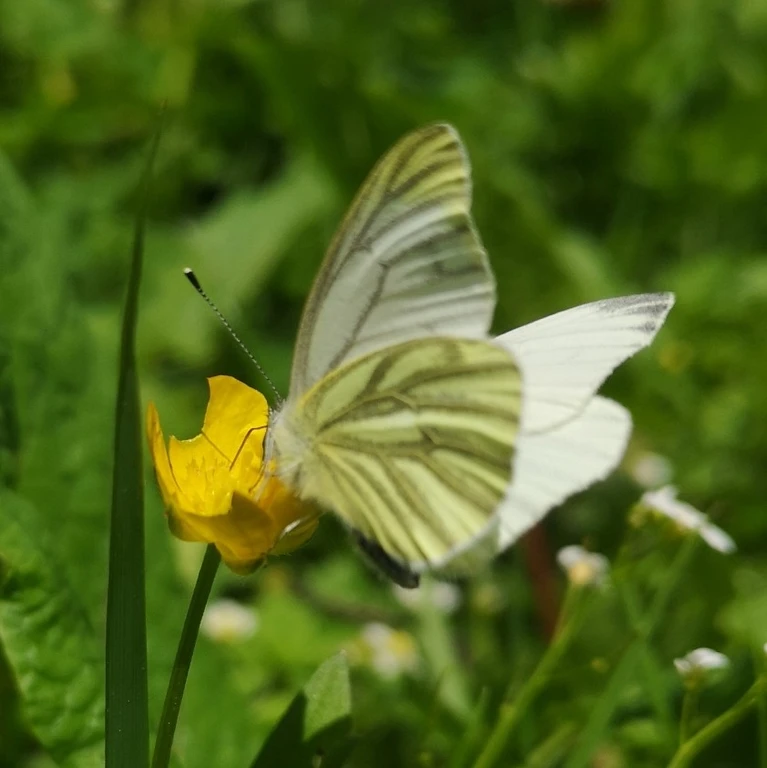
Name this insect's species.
Pieris napi
